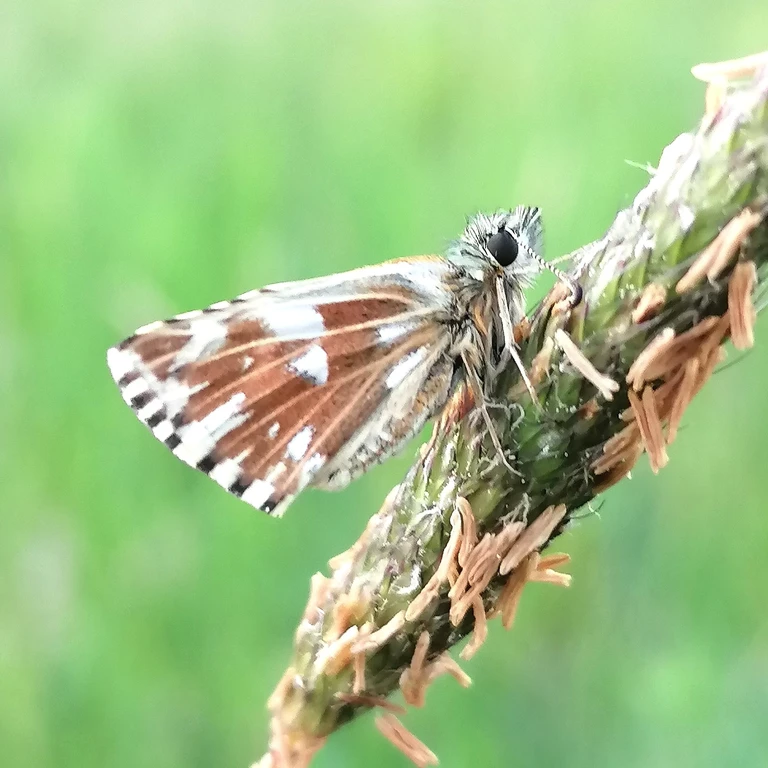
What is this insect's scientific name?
Pyrgus malvae
